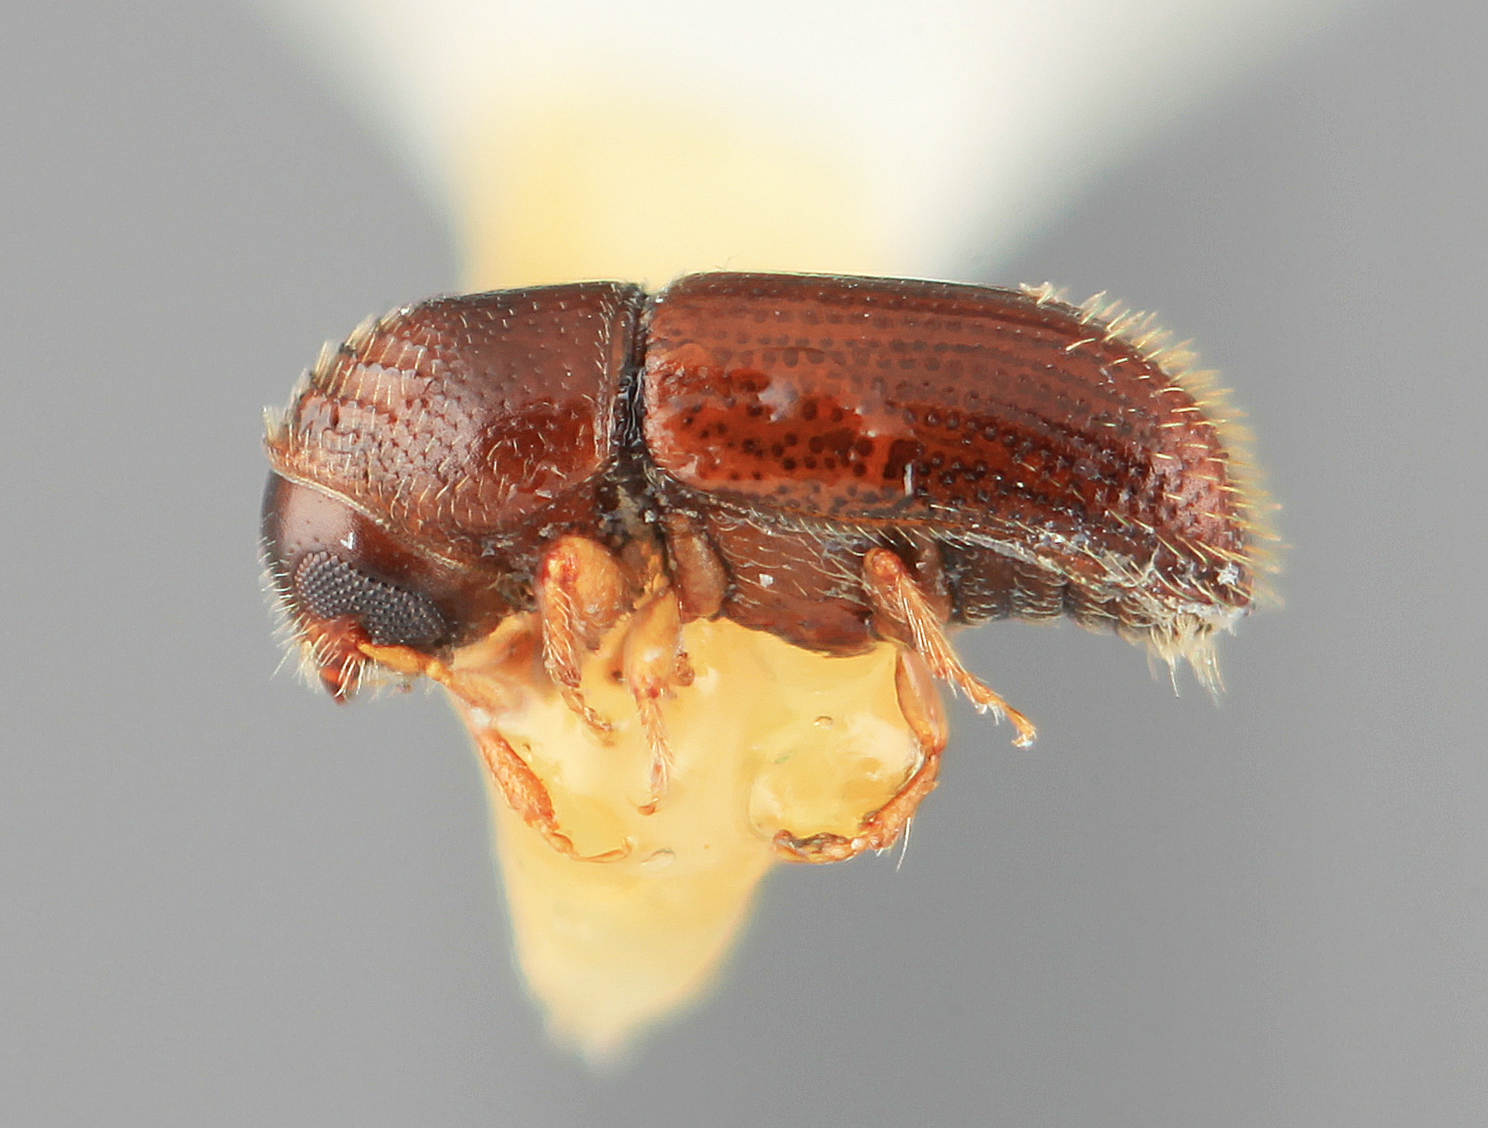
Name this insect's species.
Pityophthorus nemoralis
